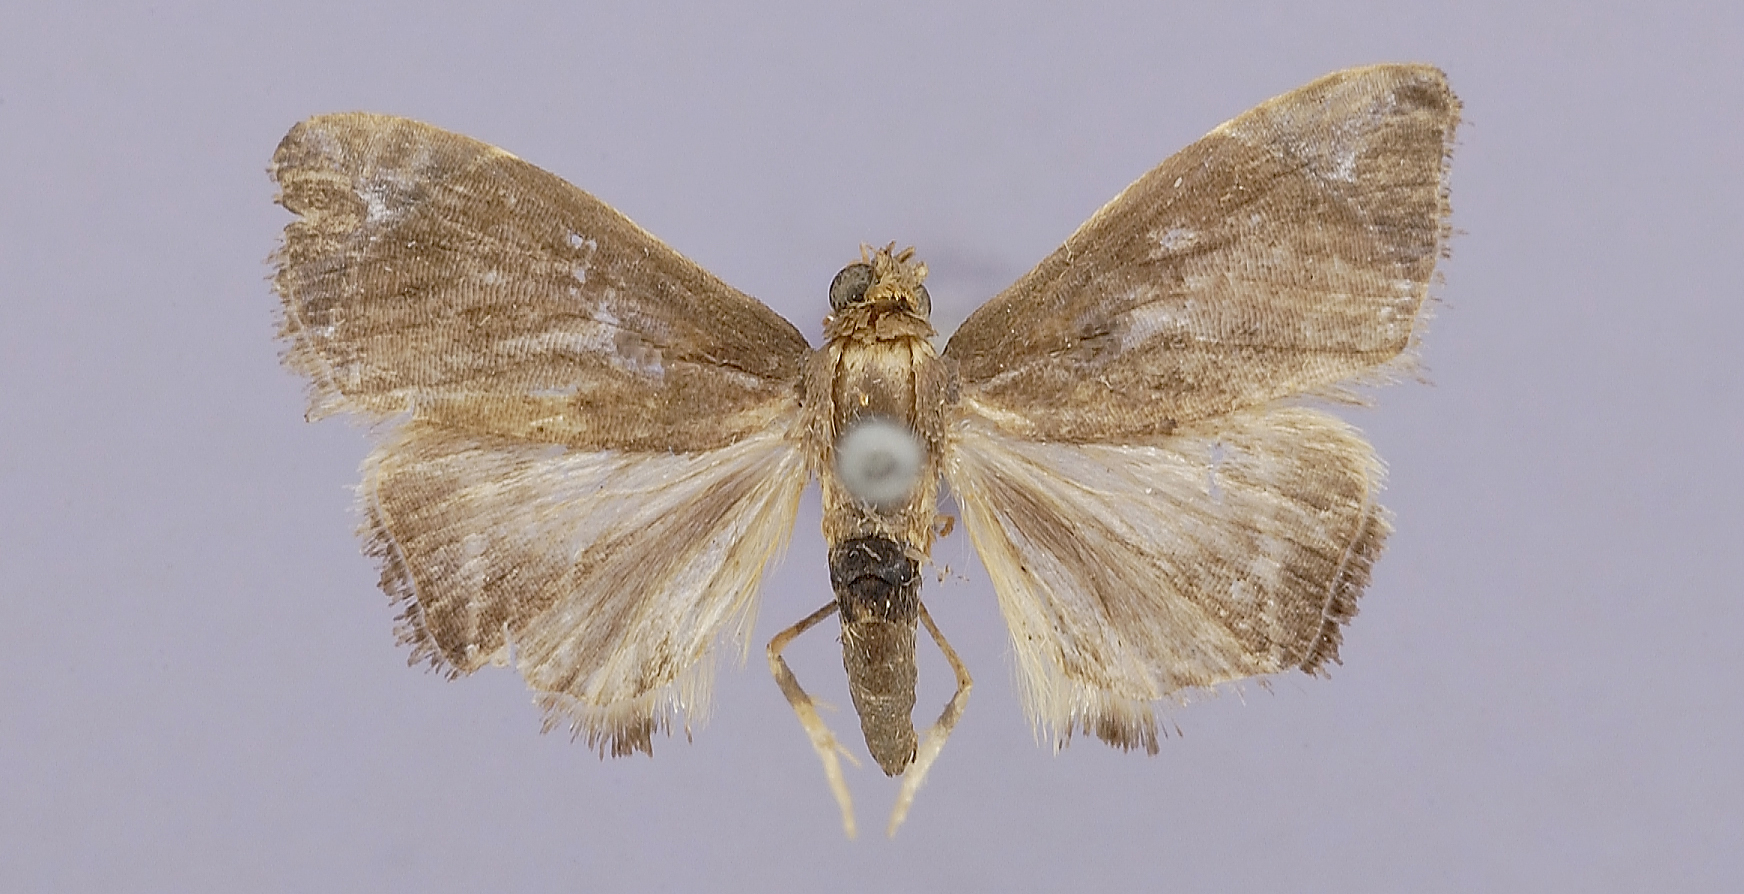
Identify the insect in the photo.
Sthenobaea dyopsata
